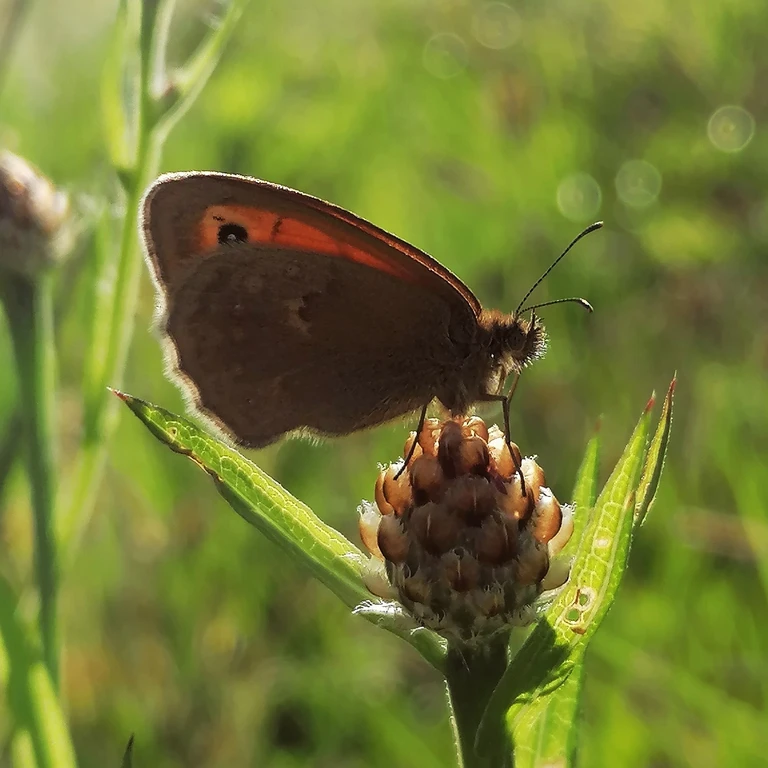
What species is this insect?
Coenonympha pamphilus
